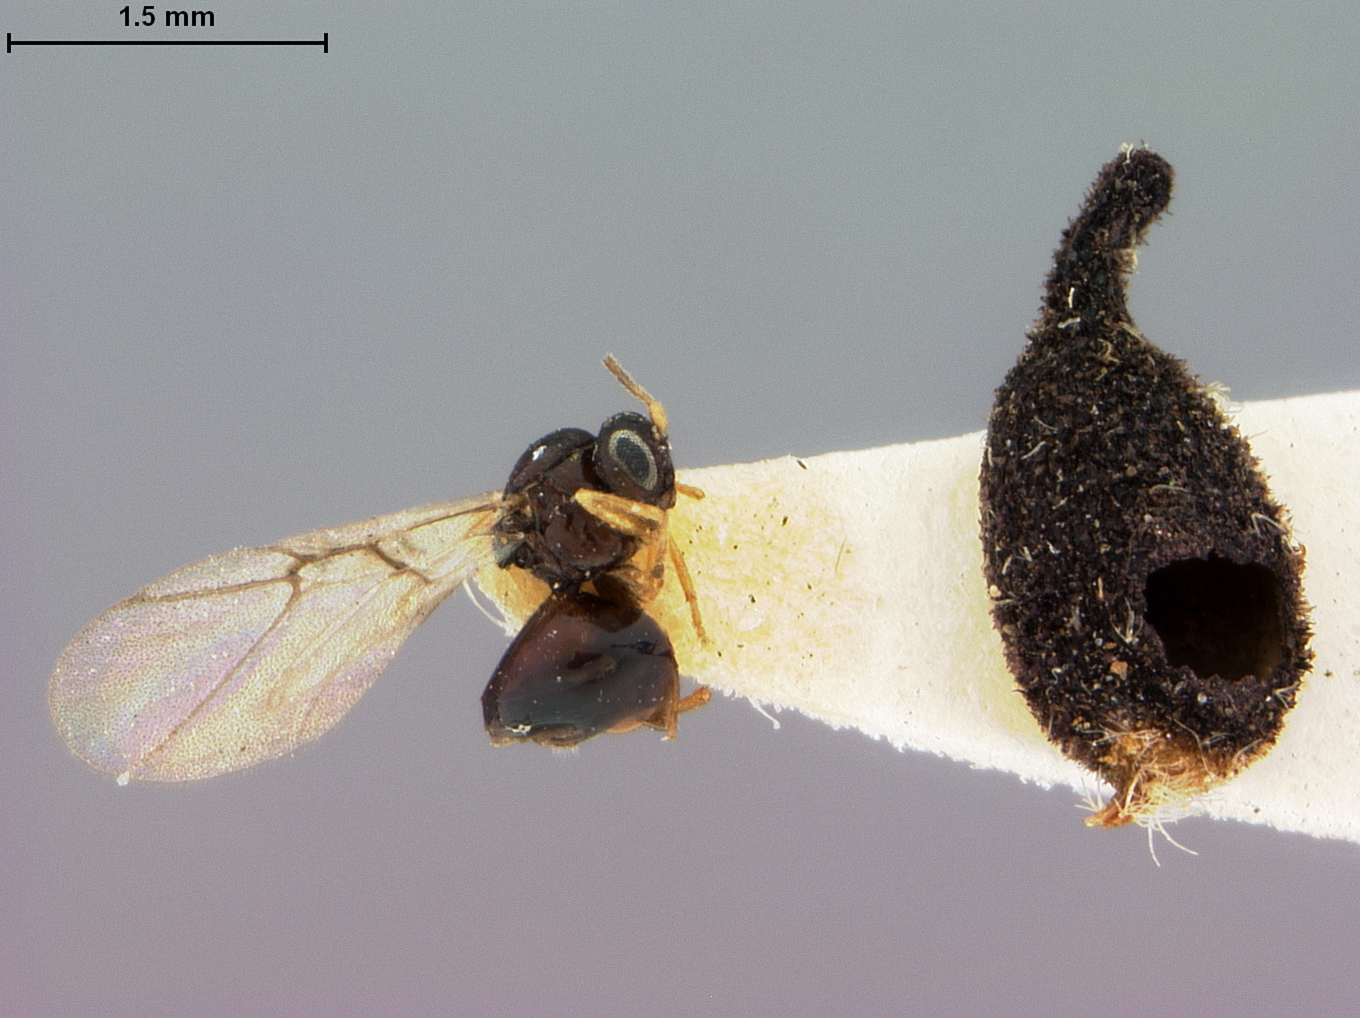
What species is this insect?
Liodora dumosae
